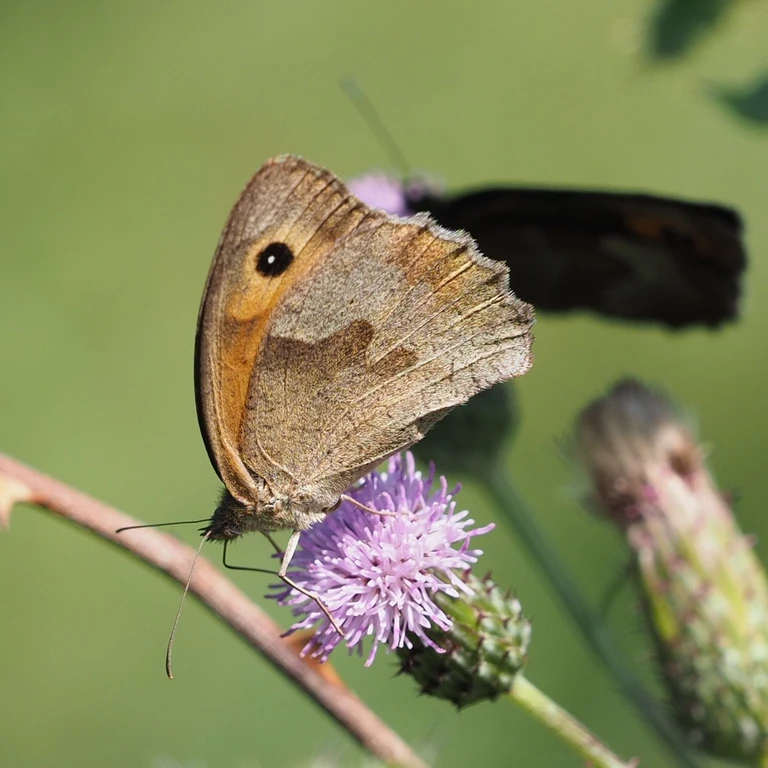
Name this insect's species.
Maniola jurtina
